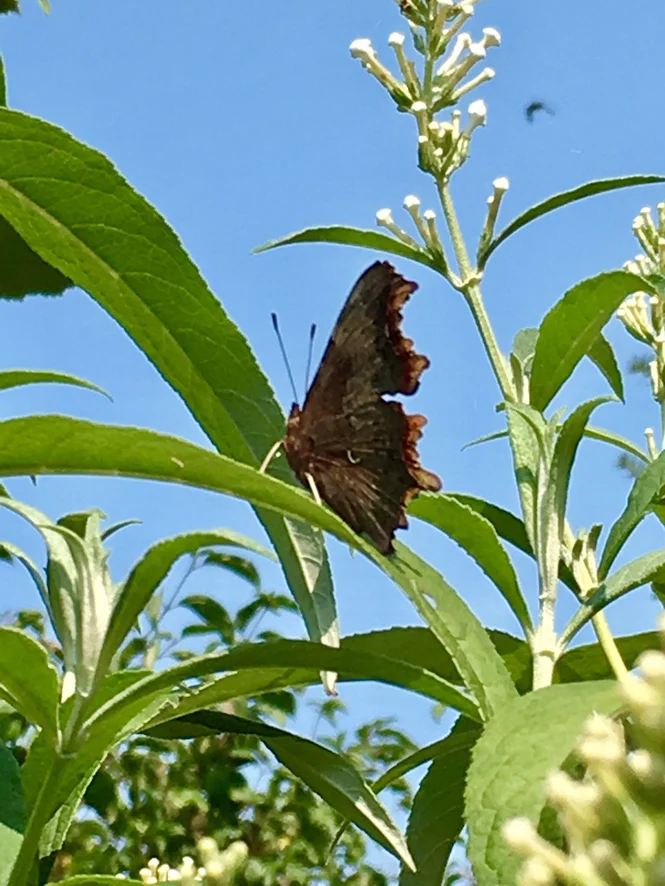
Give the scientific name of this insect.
Polygonia c-album
